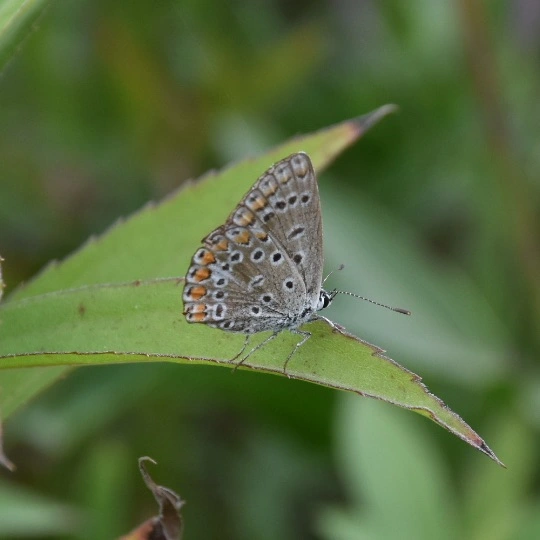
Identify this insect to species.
Polyommatus icarus
